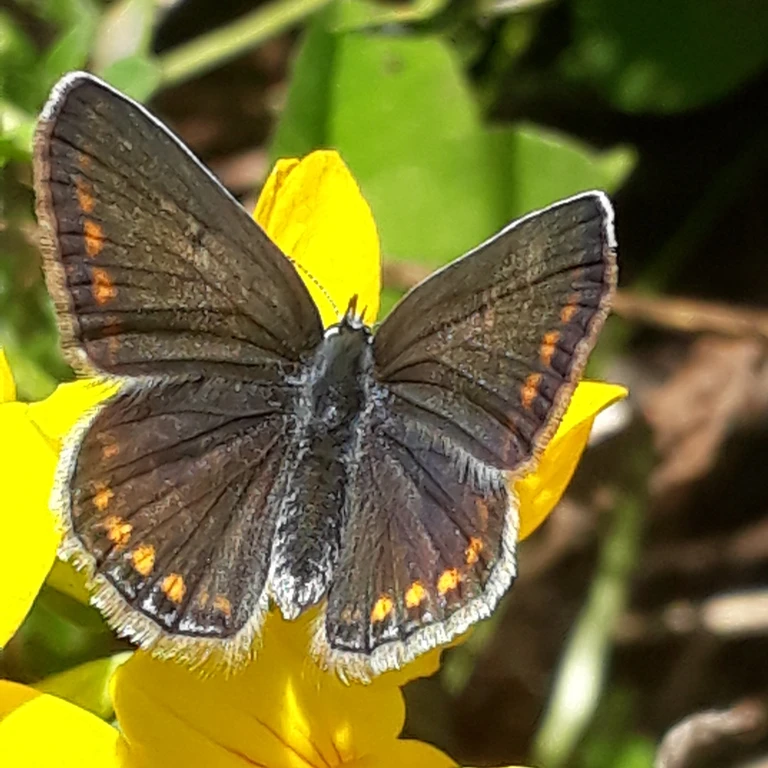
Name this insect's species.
Polyommatus icarus
